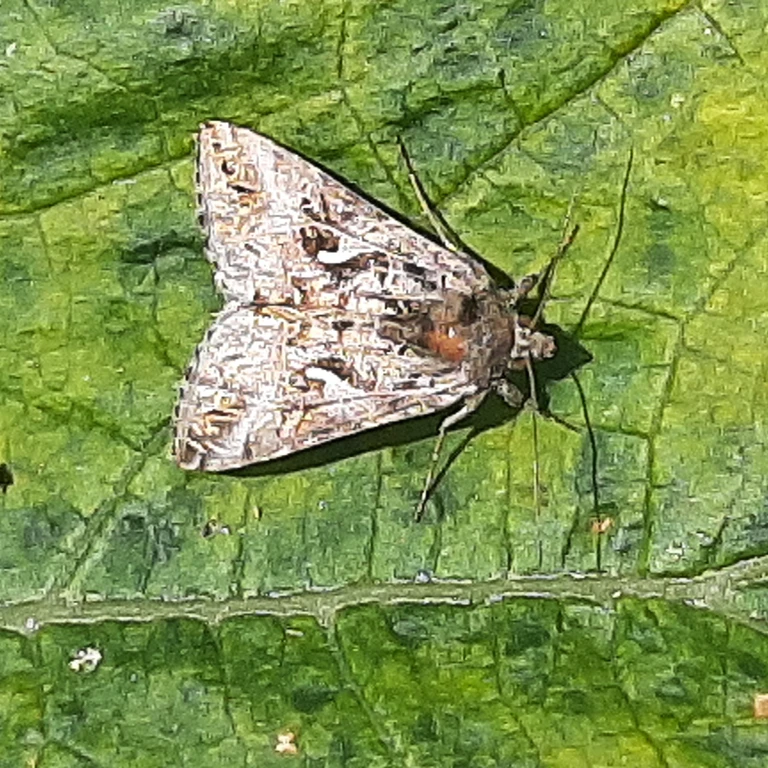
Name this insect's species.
Autographa gamma
